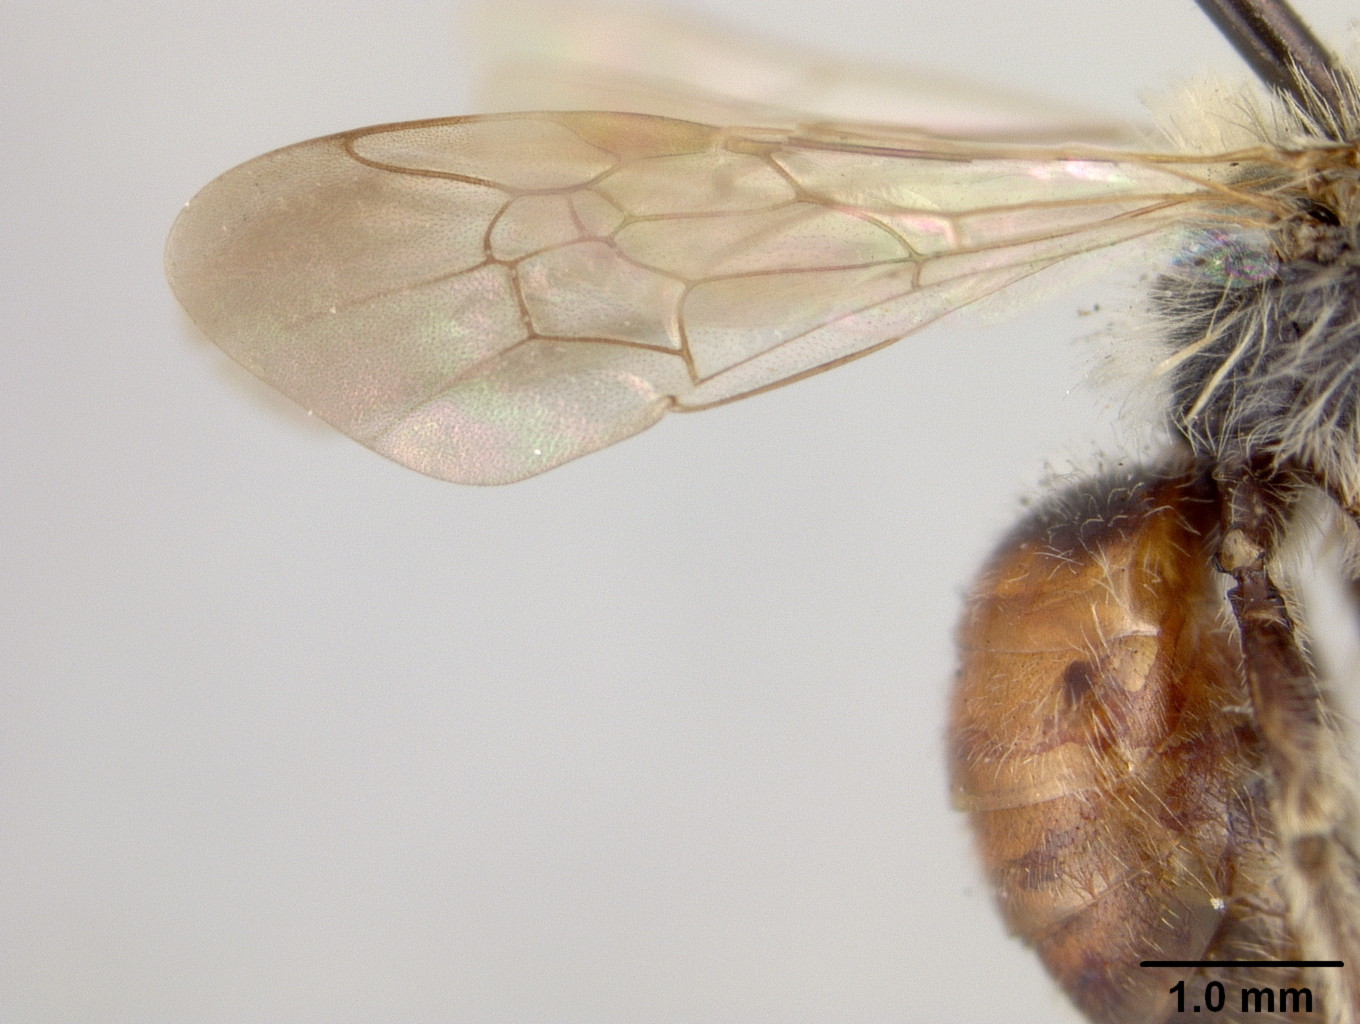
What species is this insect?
Andrena sphecodiniformis
